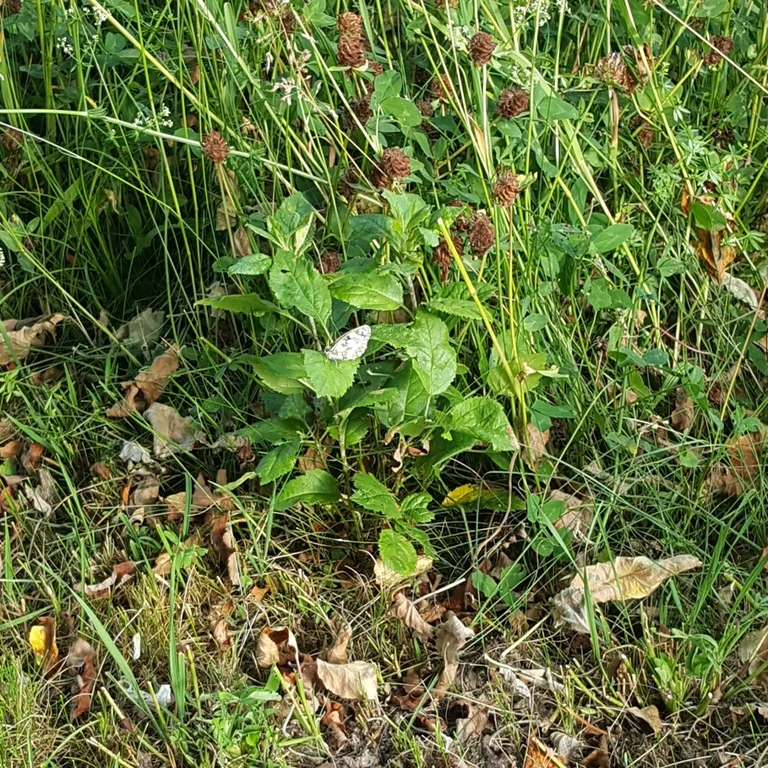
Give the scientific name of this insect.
Melanargia galathea
